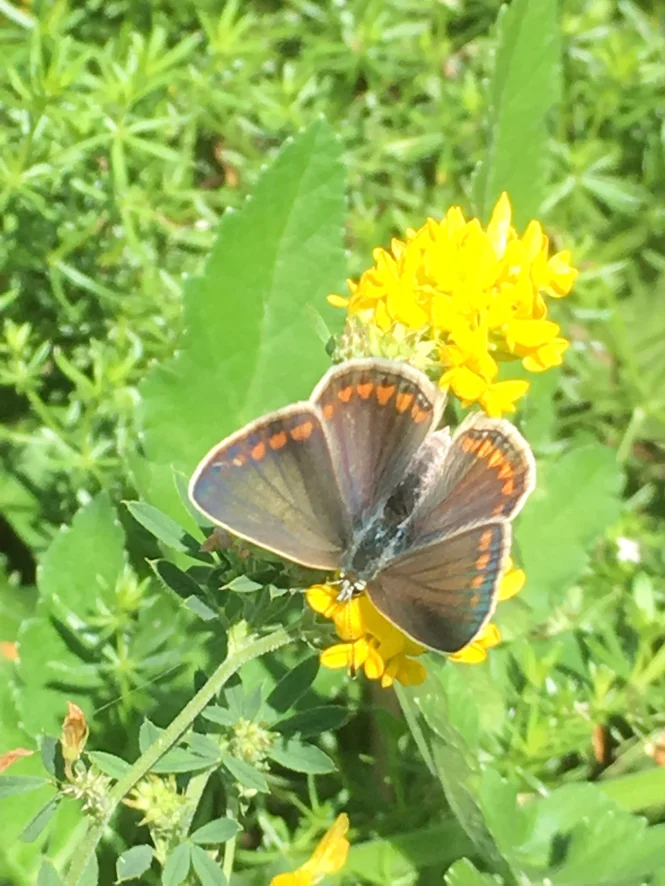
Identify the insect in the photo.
Polyommatus icarus
